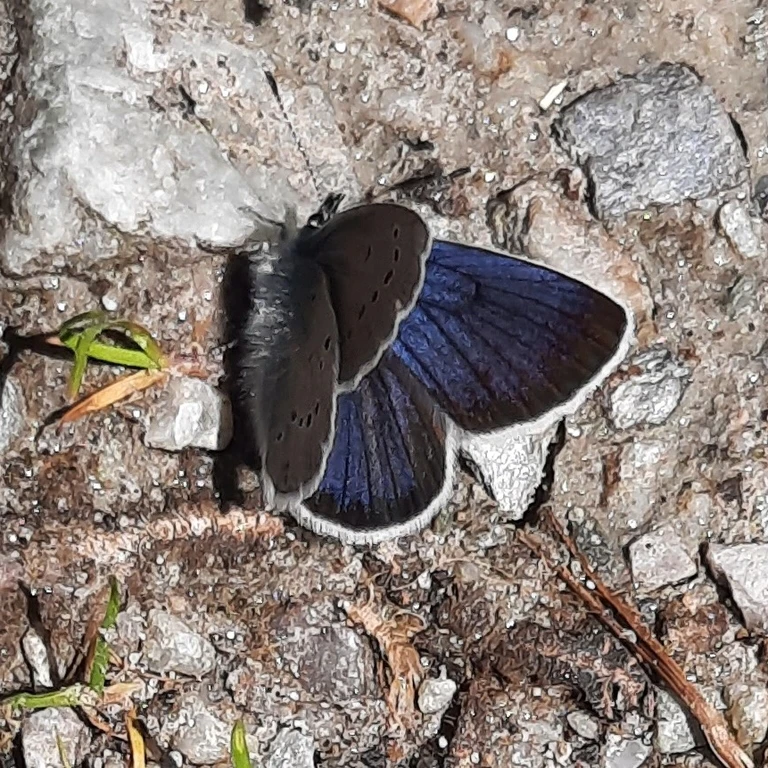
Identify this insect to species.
Cyaniris semiargus
